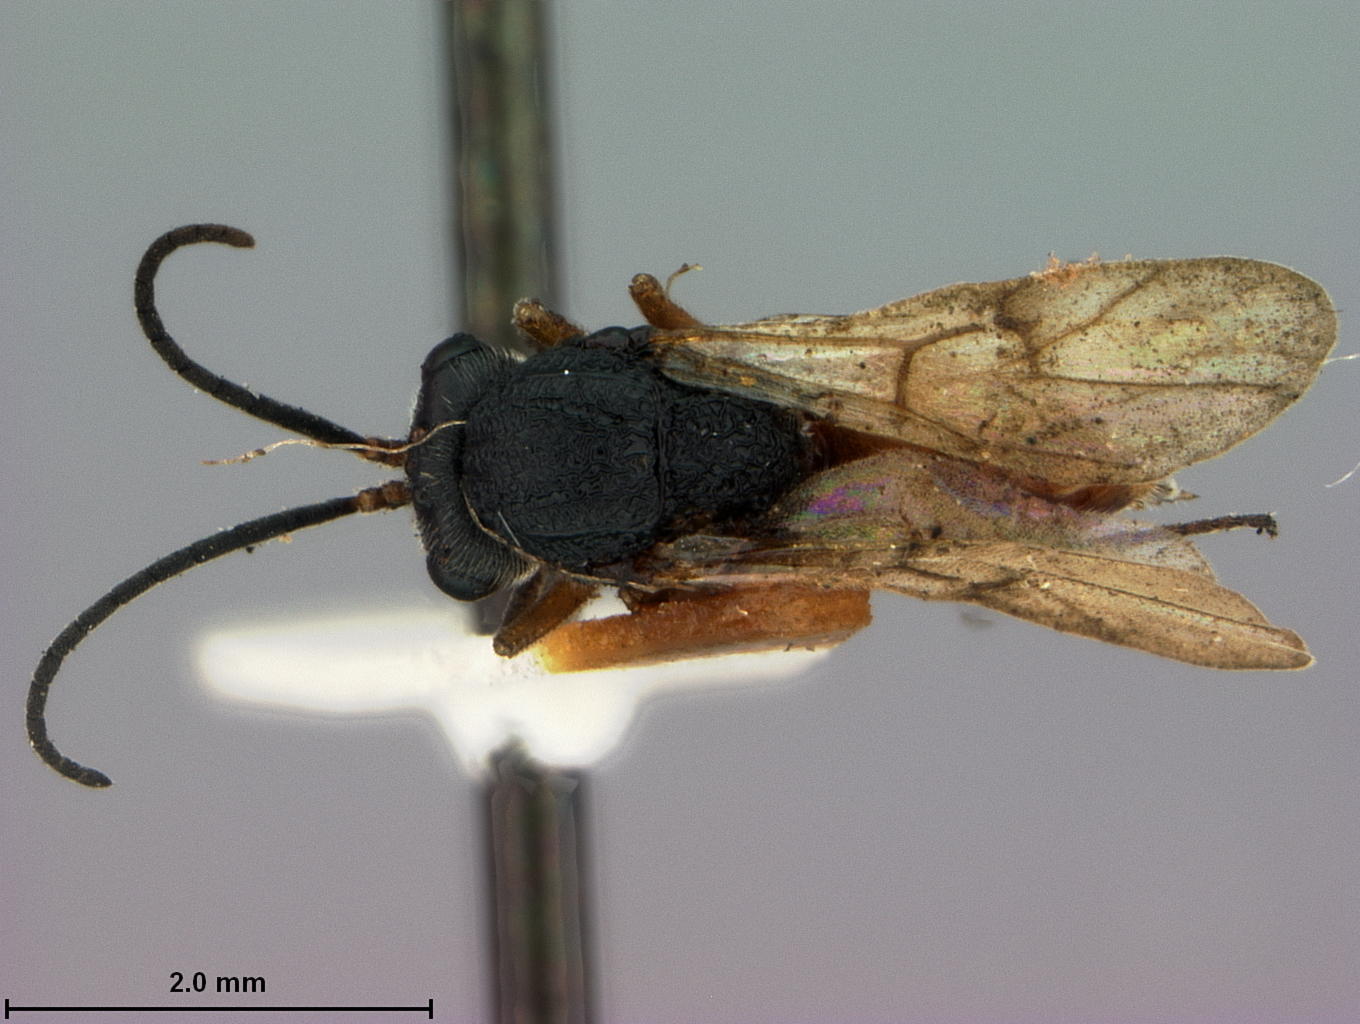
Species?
Rhodites pustulatoides
